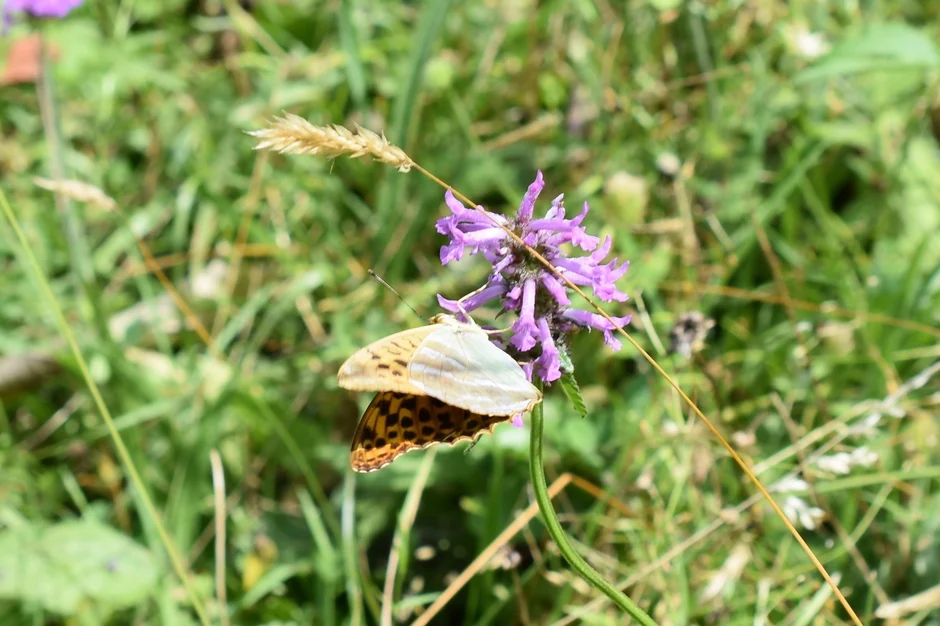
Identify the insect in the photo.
Argynnis paphia
